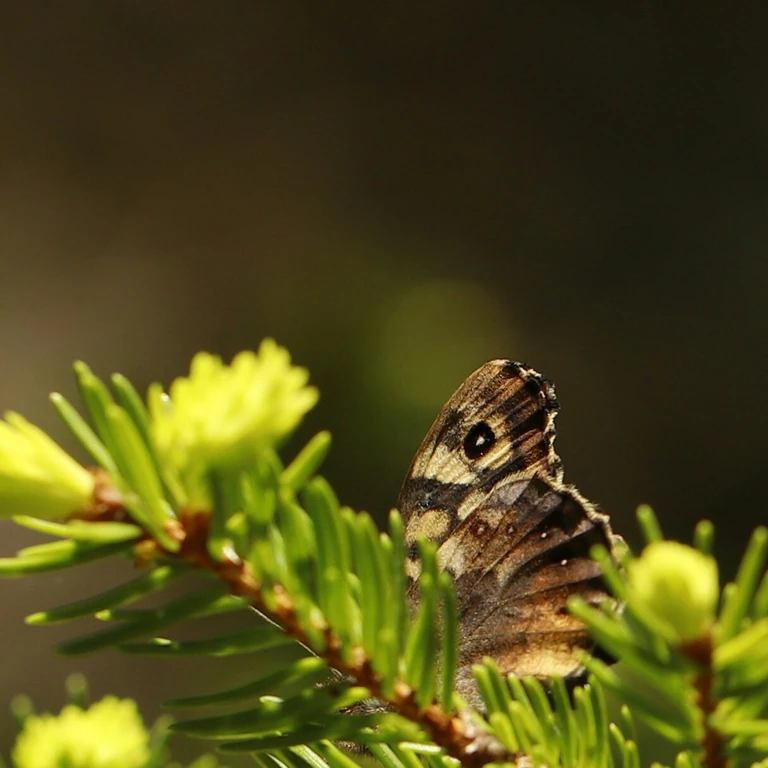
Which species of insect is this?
Pararge aegeria
